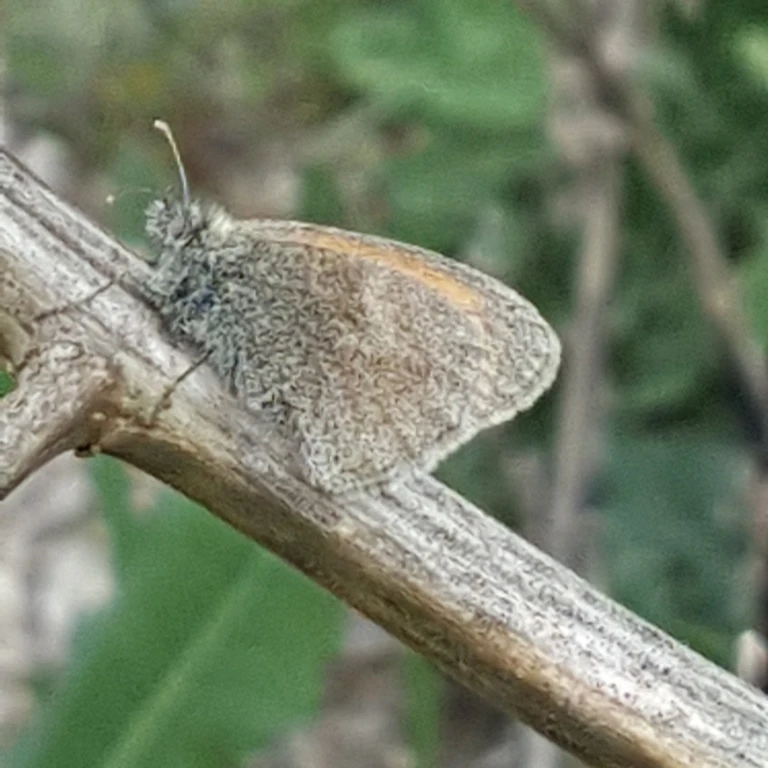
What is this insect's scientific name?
Coenonympha pamphilus
